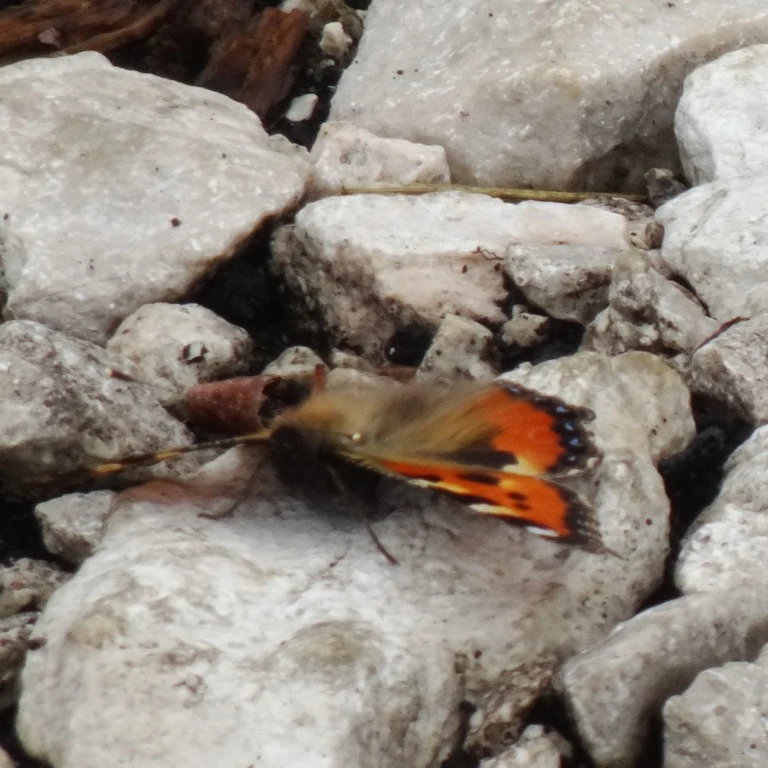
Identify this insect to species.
Aglais urticae
